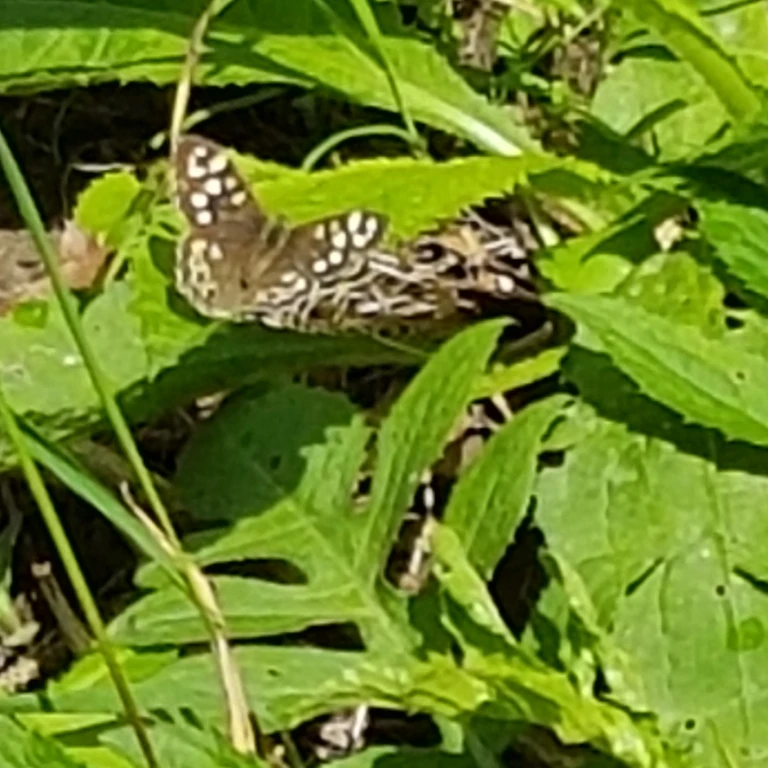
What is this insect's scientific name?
Pararge aegeria
